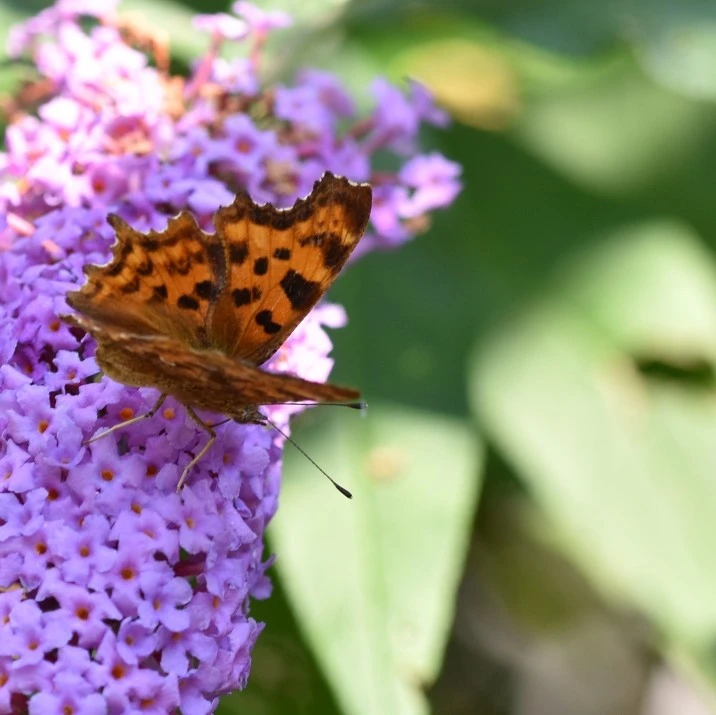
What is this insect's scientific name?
Polygonia c-album
